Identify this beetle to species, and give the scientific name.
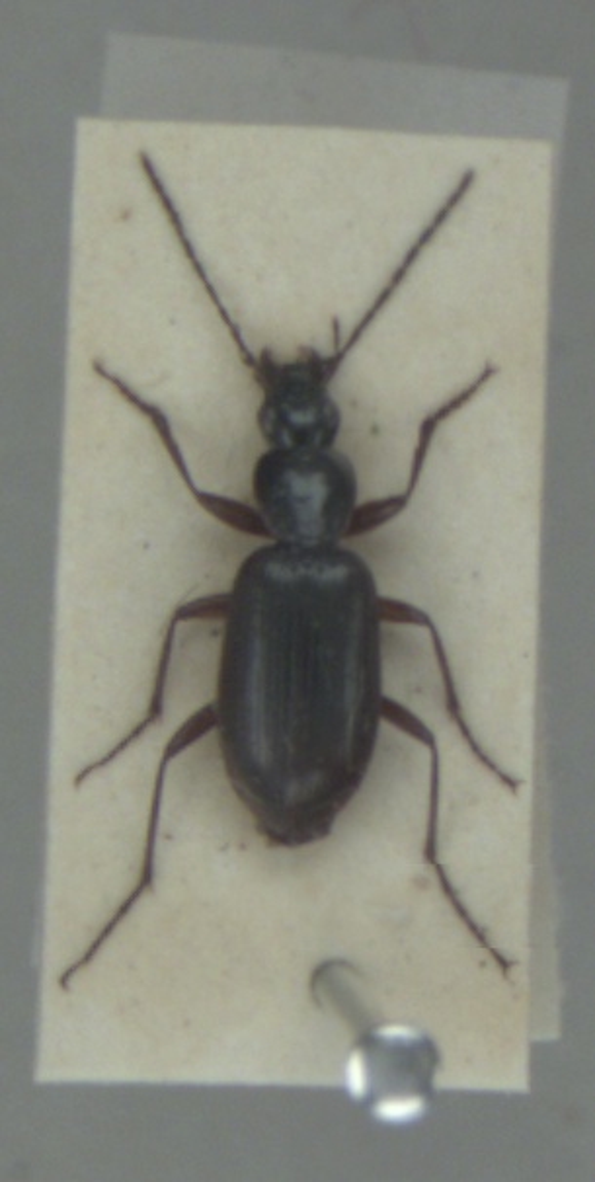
Agonum thoreyi
